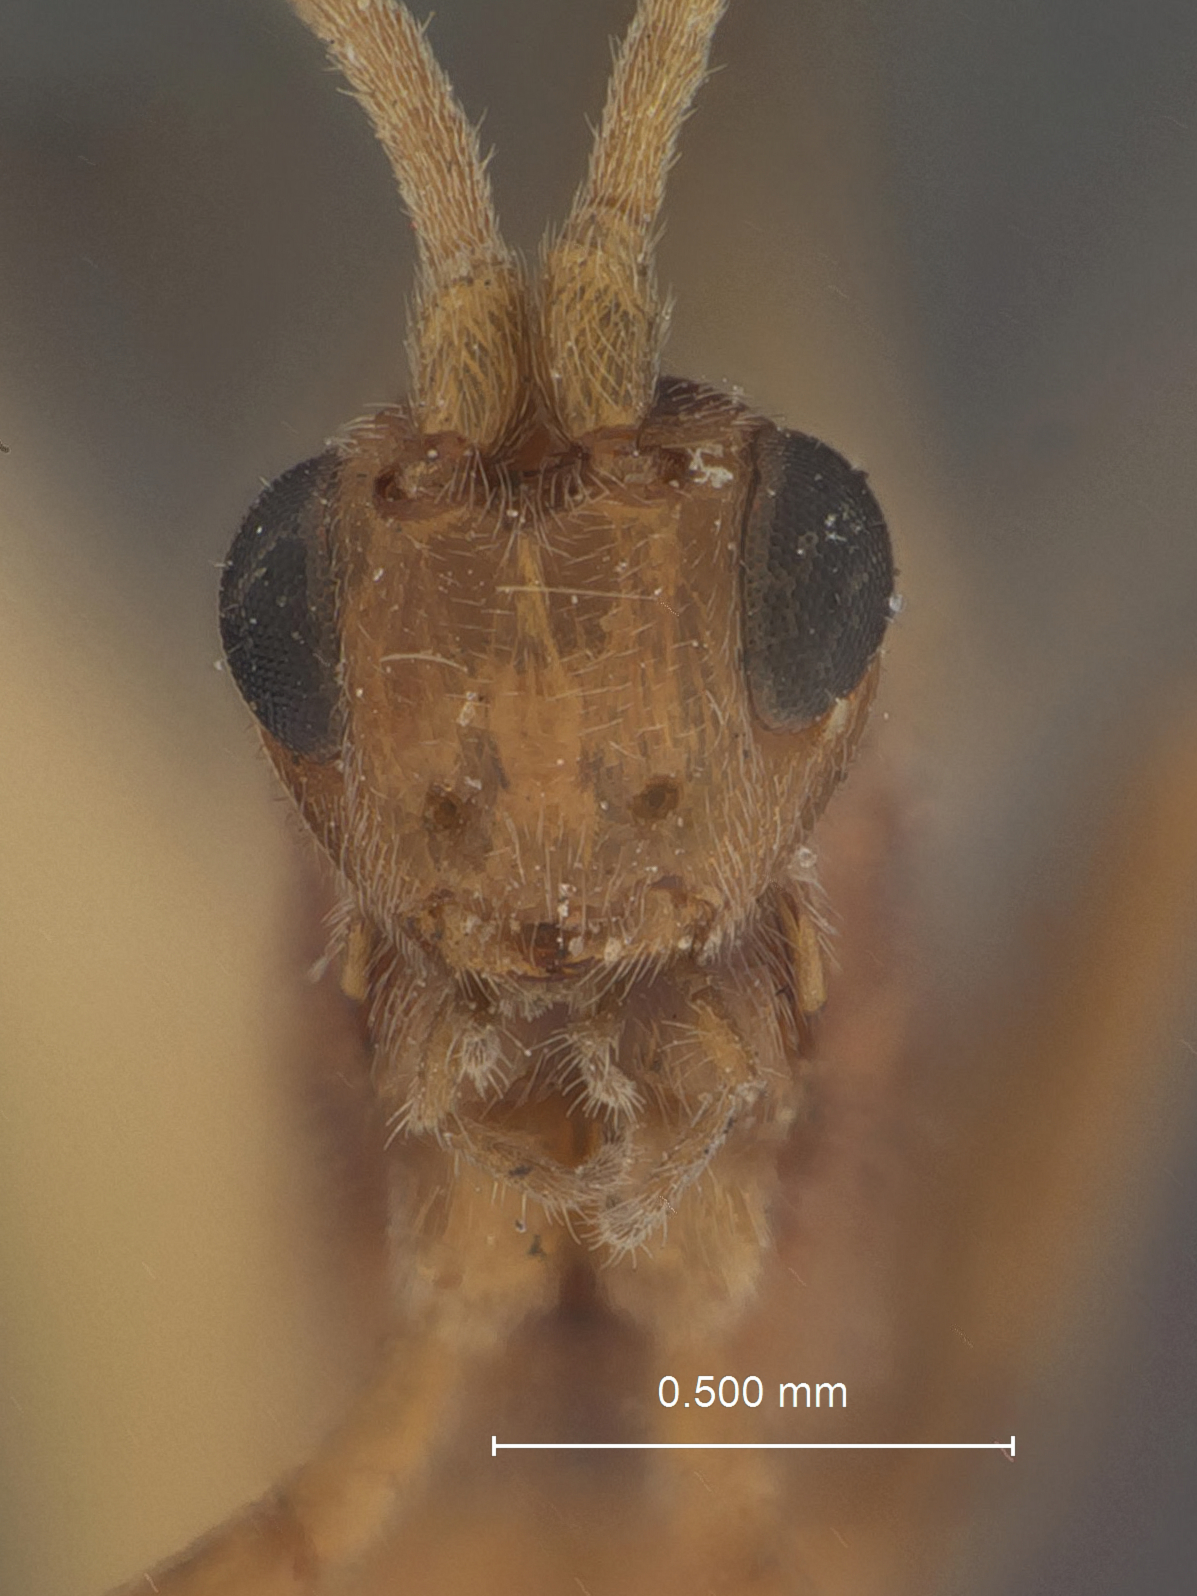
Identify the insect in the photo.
Orgilus inopinus
